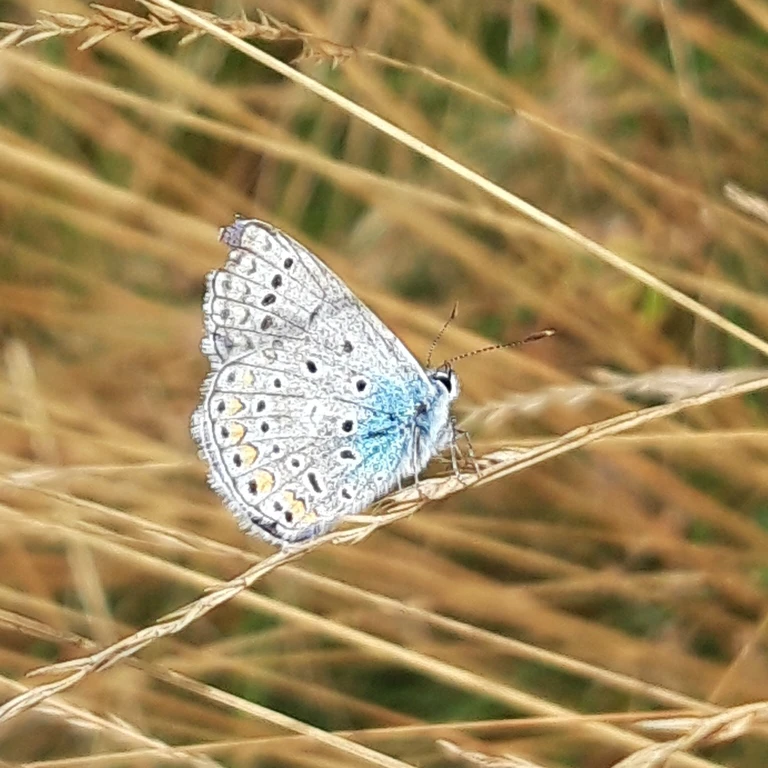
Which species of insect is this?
Polyommatus icarus
